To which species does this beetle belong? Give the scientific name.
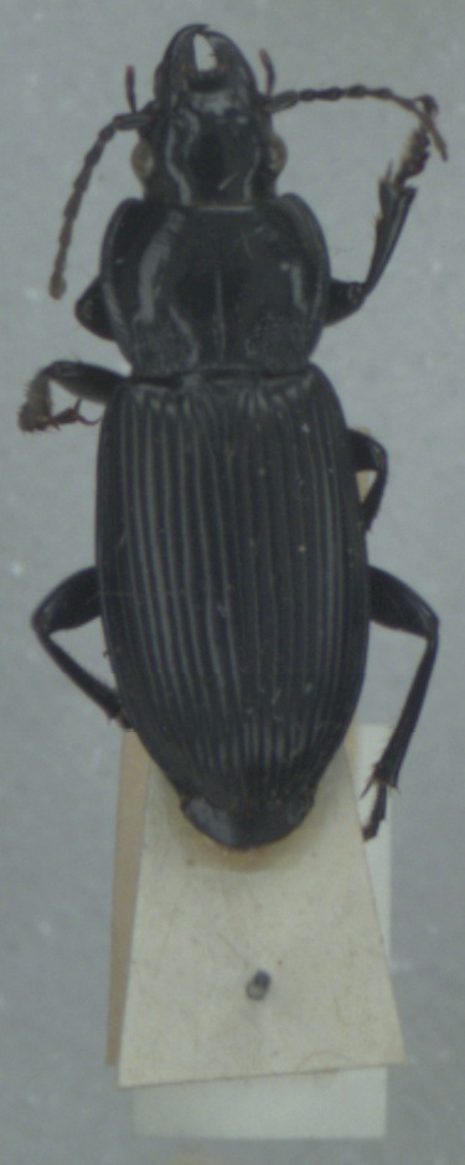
Pterostichus melanarius
